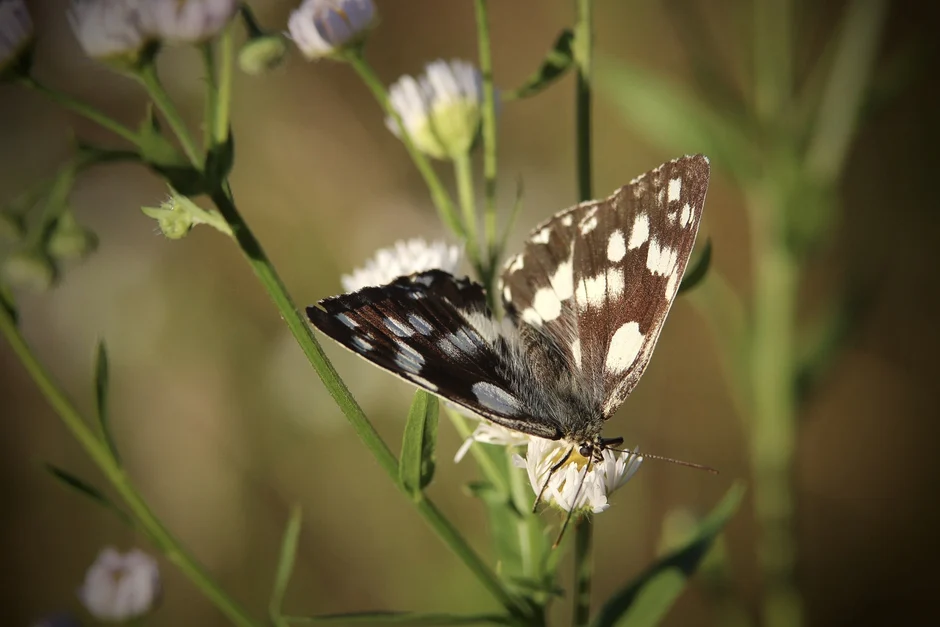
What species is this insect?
Melanargia galathea
